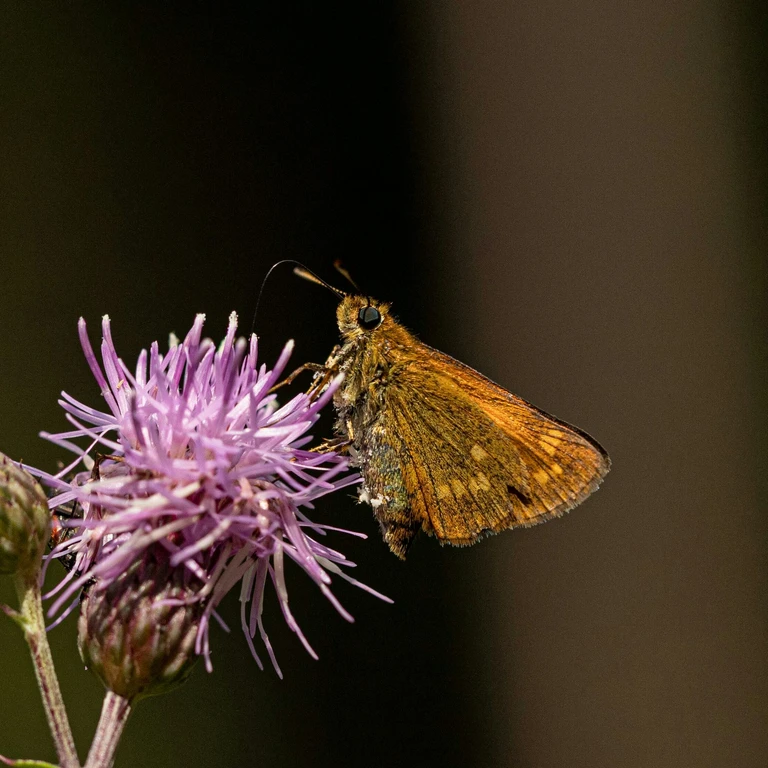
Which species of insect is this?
Ochlodes sylvanus (also Ochlodes venata)
